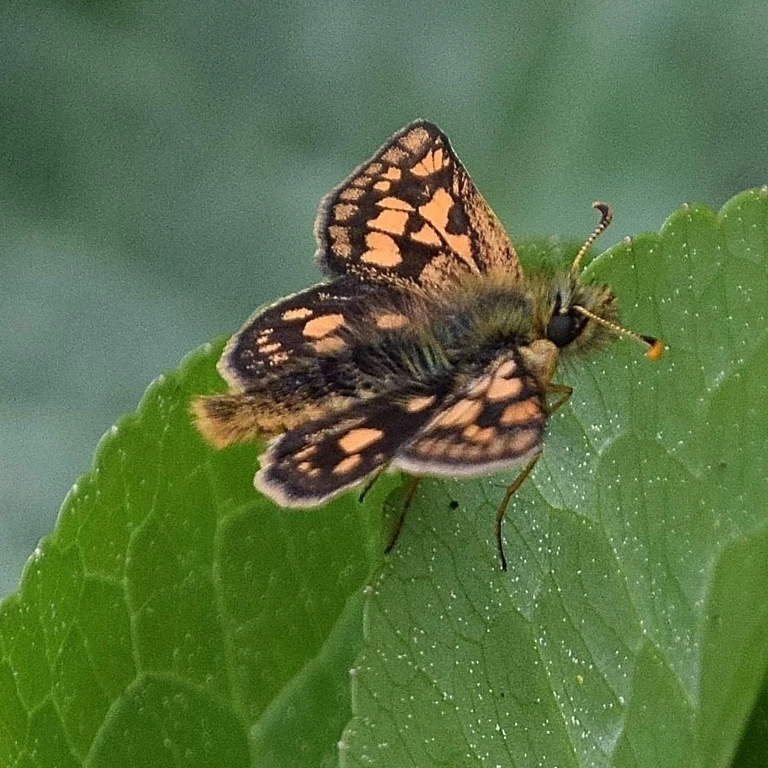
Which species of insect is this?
Carterocephalus palaemon
